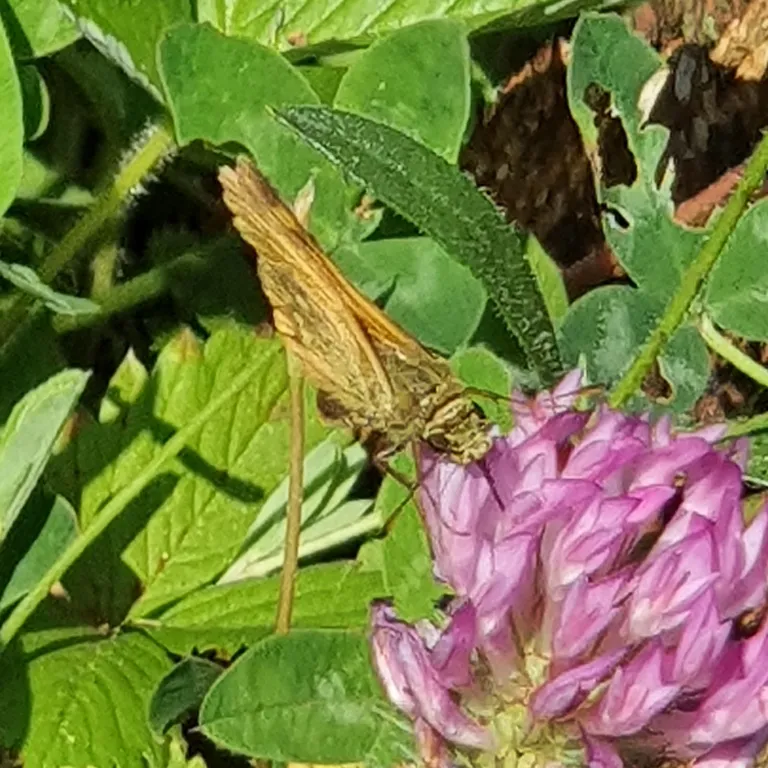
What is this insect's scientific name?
Ochlodes sylvanus (also Ochlodes venata)
